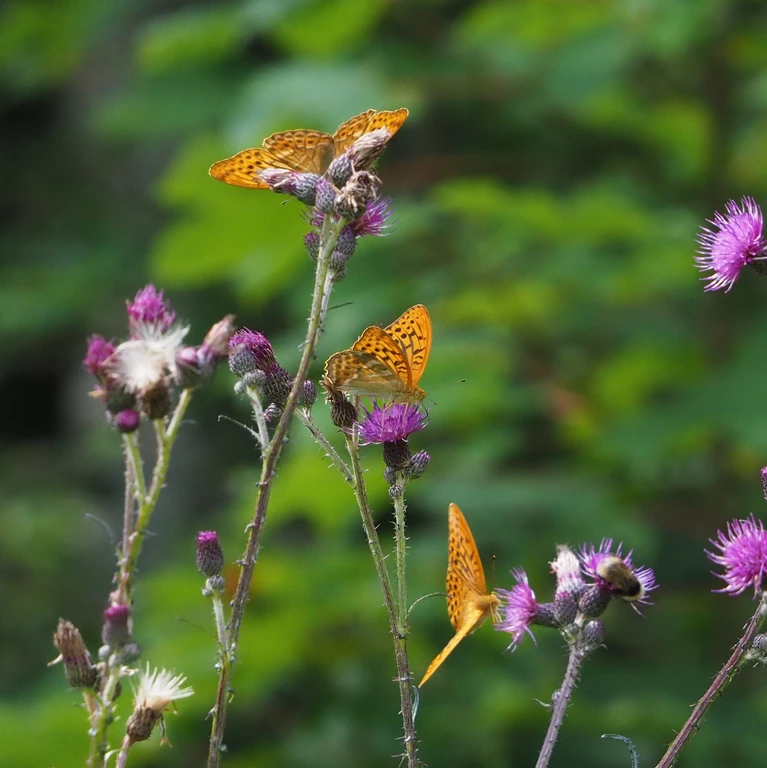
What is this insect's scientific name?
Argynnis paphia
